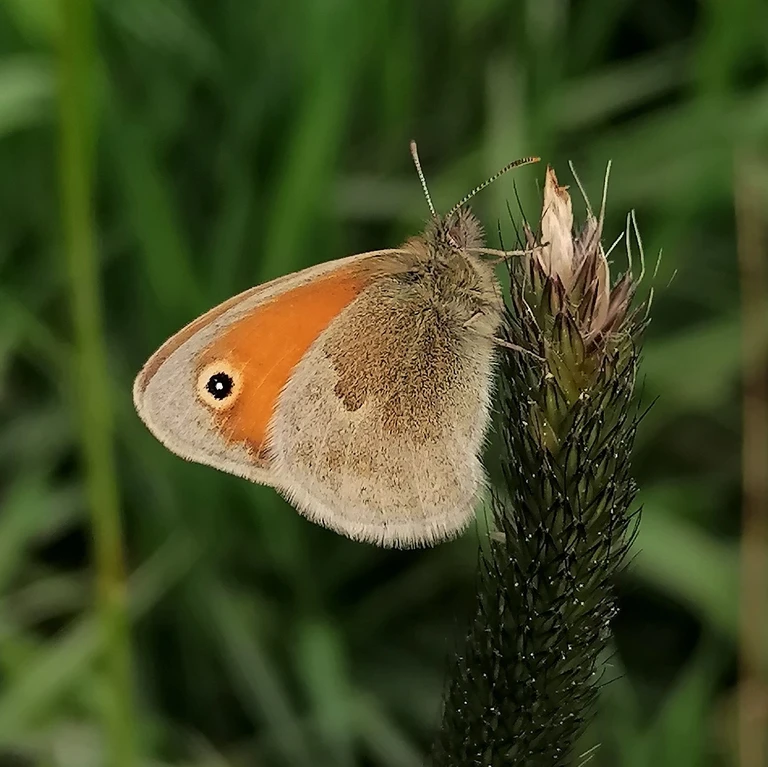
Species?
Coenonympha pamphilus
